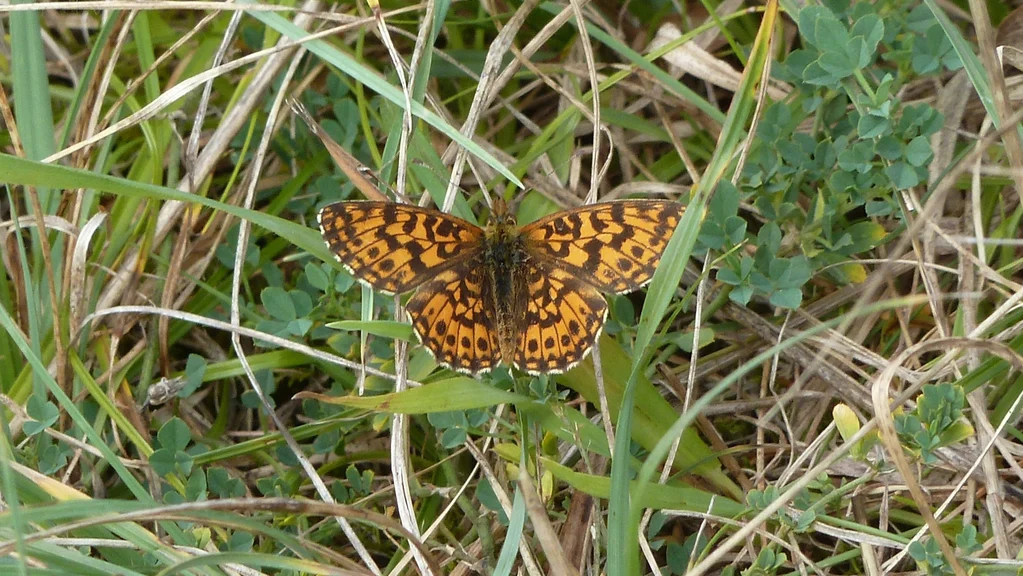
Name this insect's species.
Boloria dia
